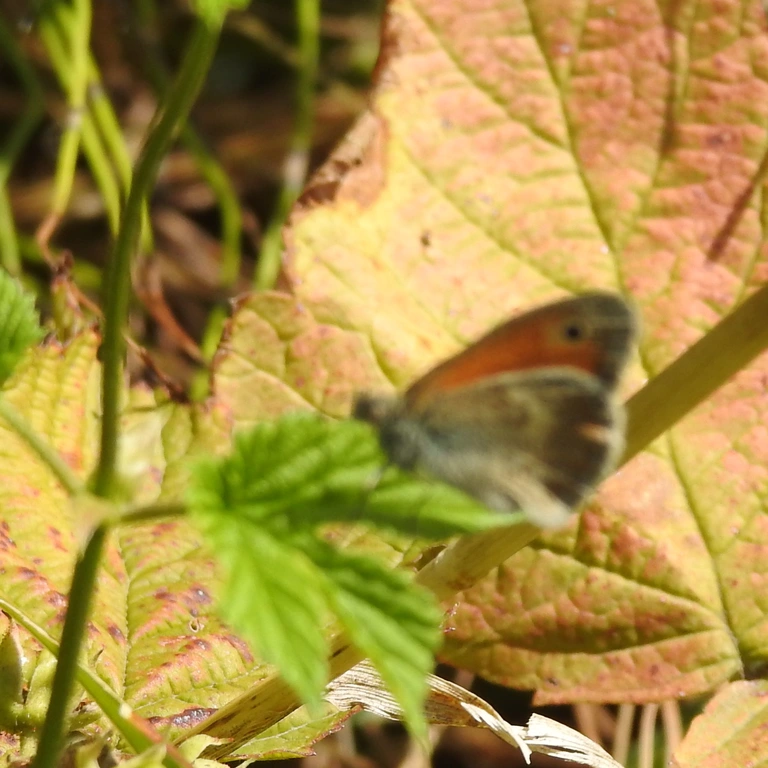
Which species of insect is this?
Coenonympha pamphilus
